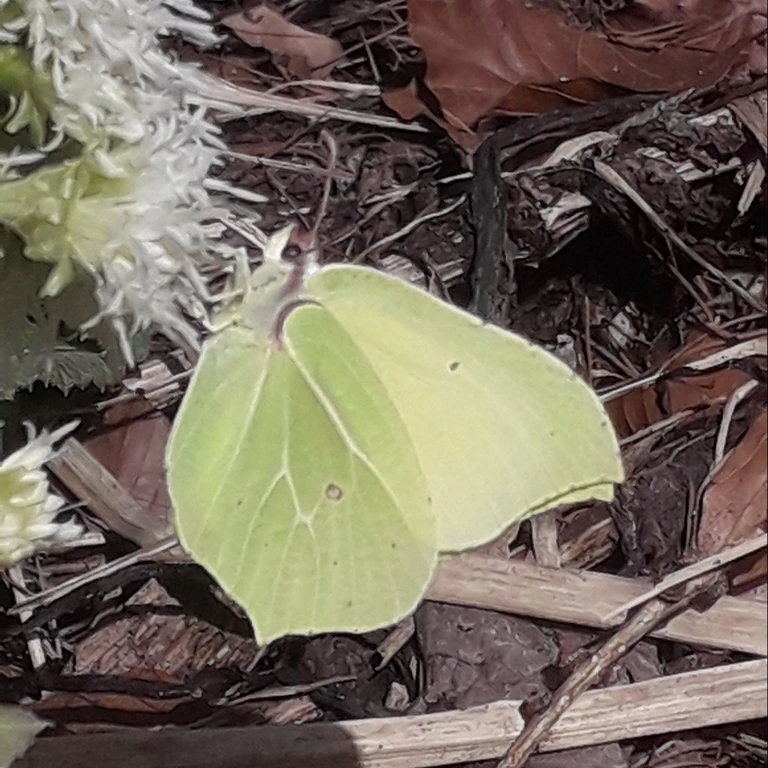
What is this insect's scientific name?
Gonepteryx rhamni
